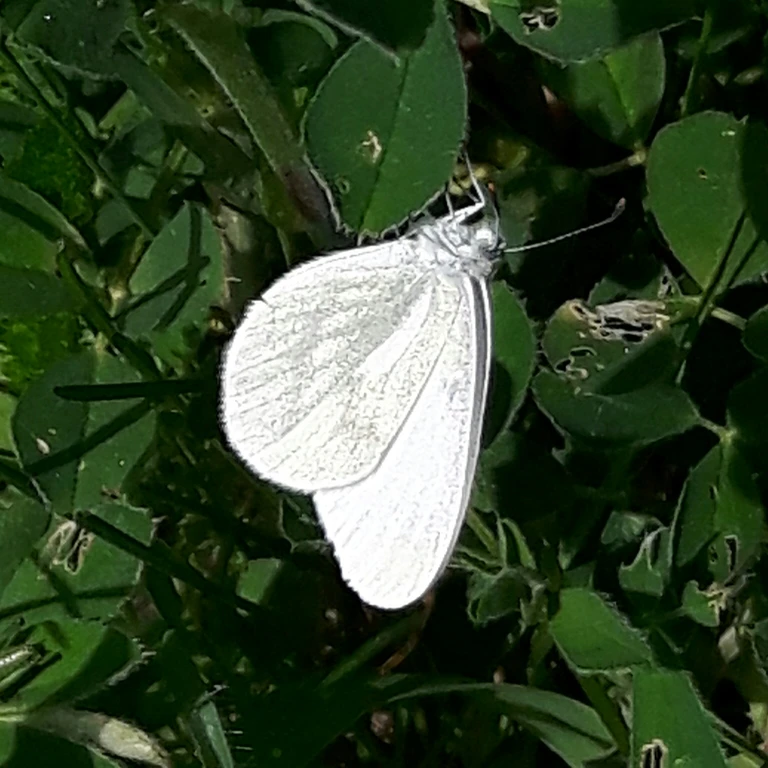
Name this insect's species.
Leptidea sinapis/juvernica
